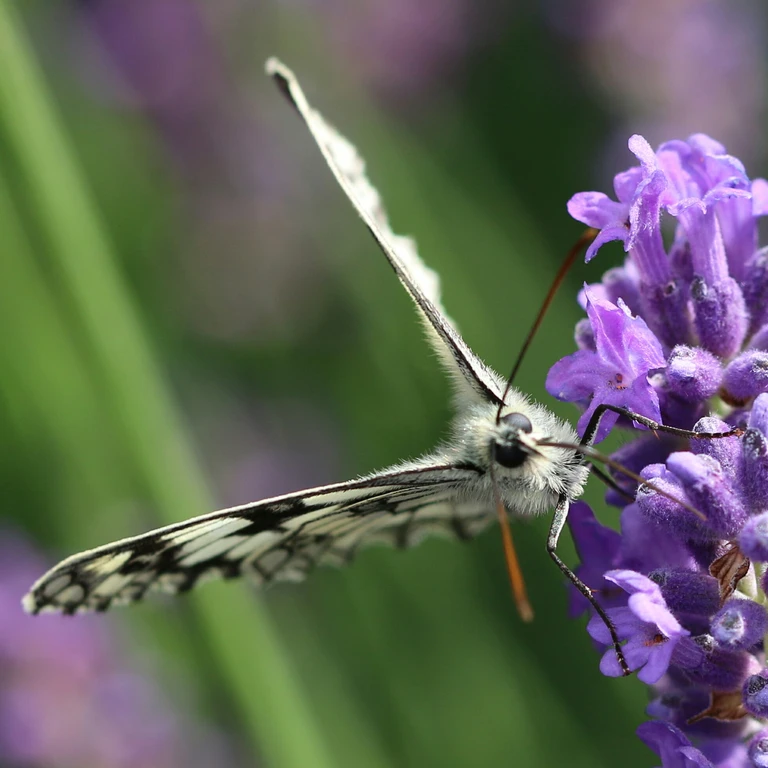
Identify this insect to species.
Melanargia galathea
